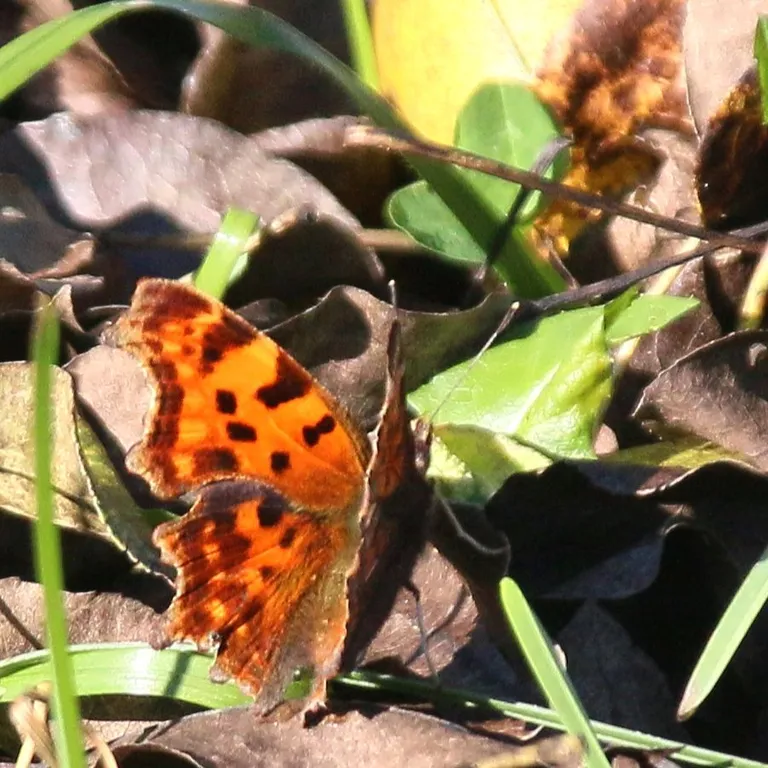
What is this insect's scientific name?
Polygonia c-album
